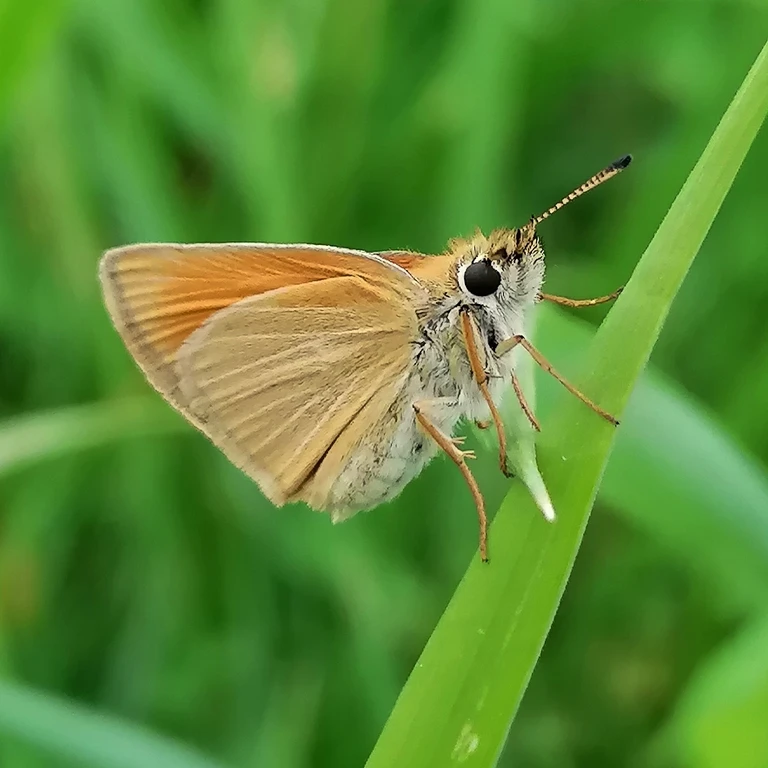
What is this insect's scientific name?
Thymelicus lineola
